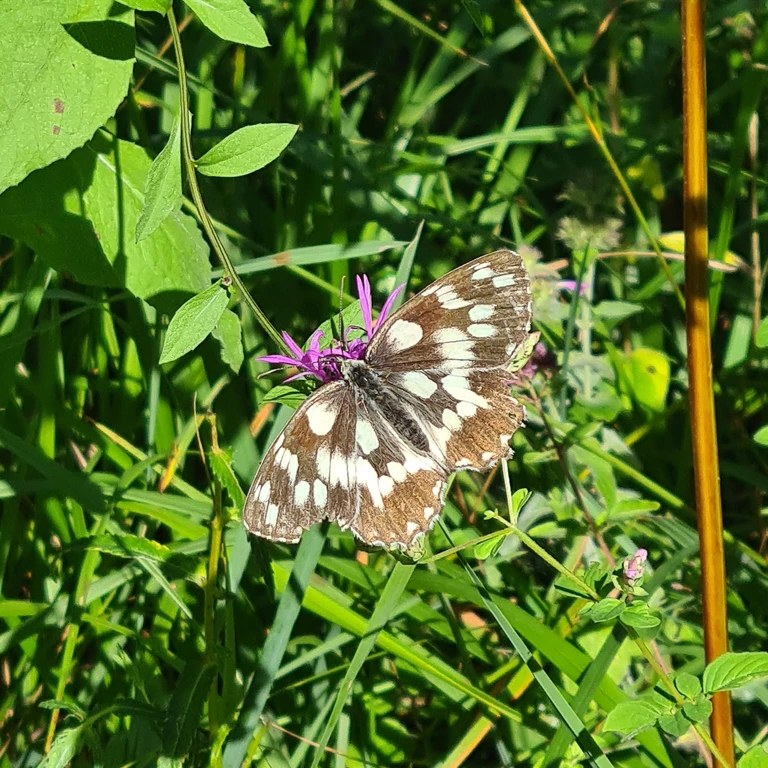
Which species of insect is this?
Melanargia galathea
